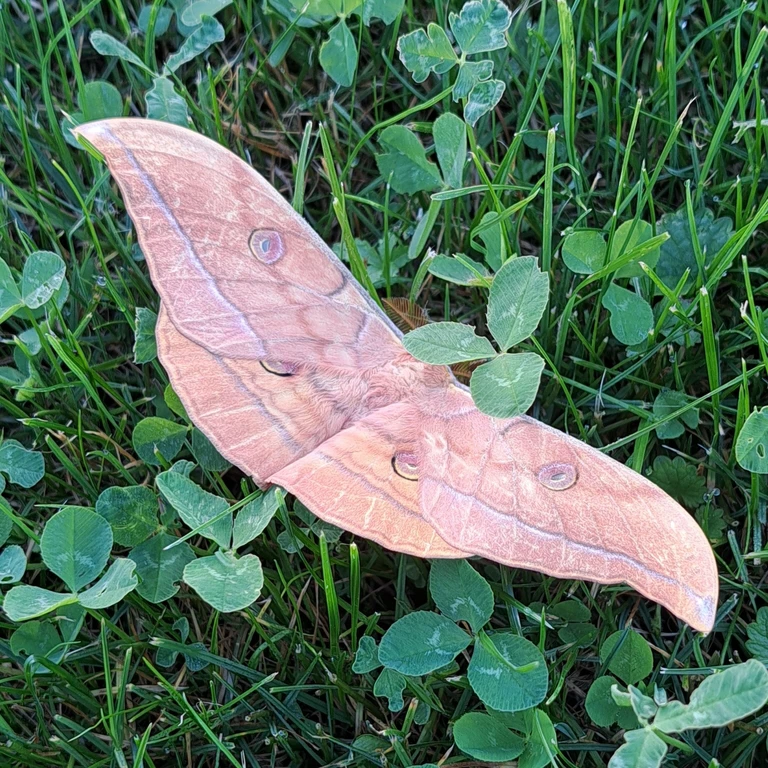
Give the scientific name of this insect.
Antheraea yamamai
